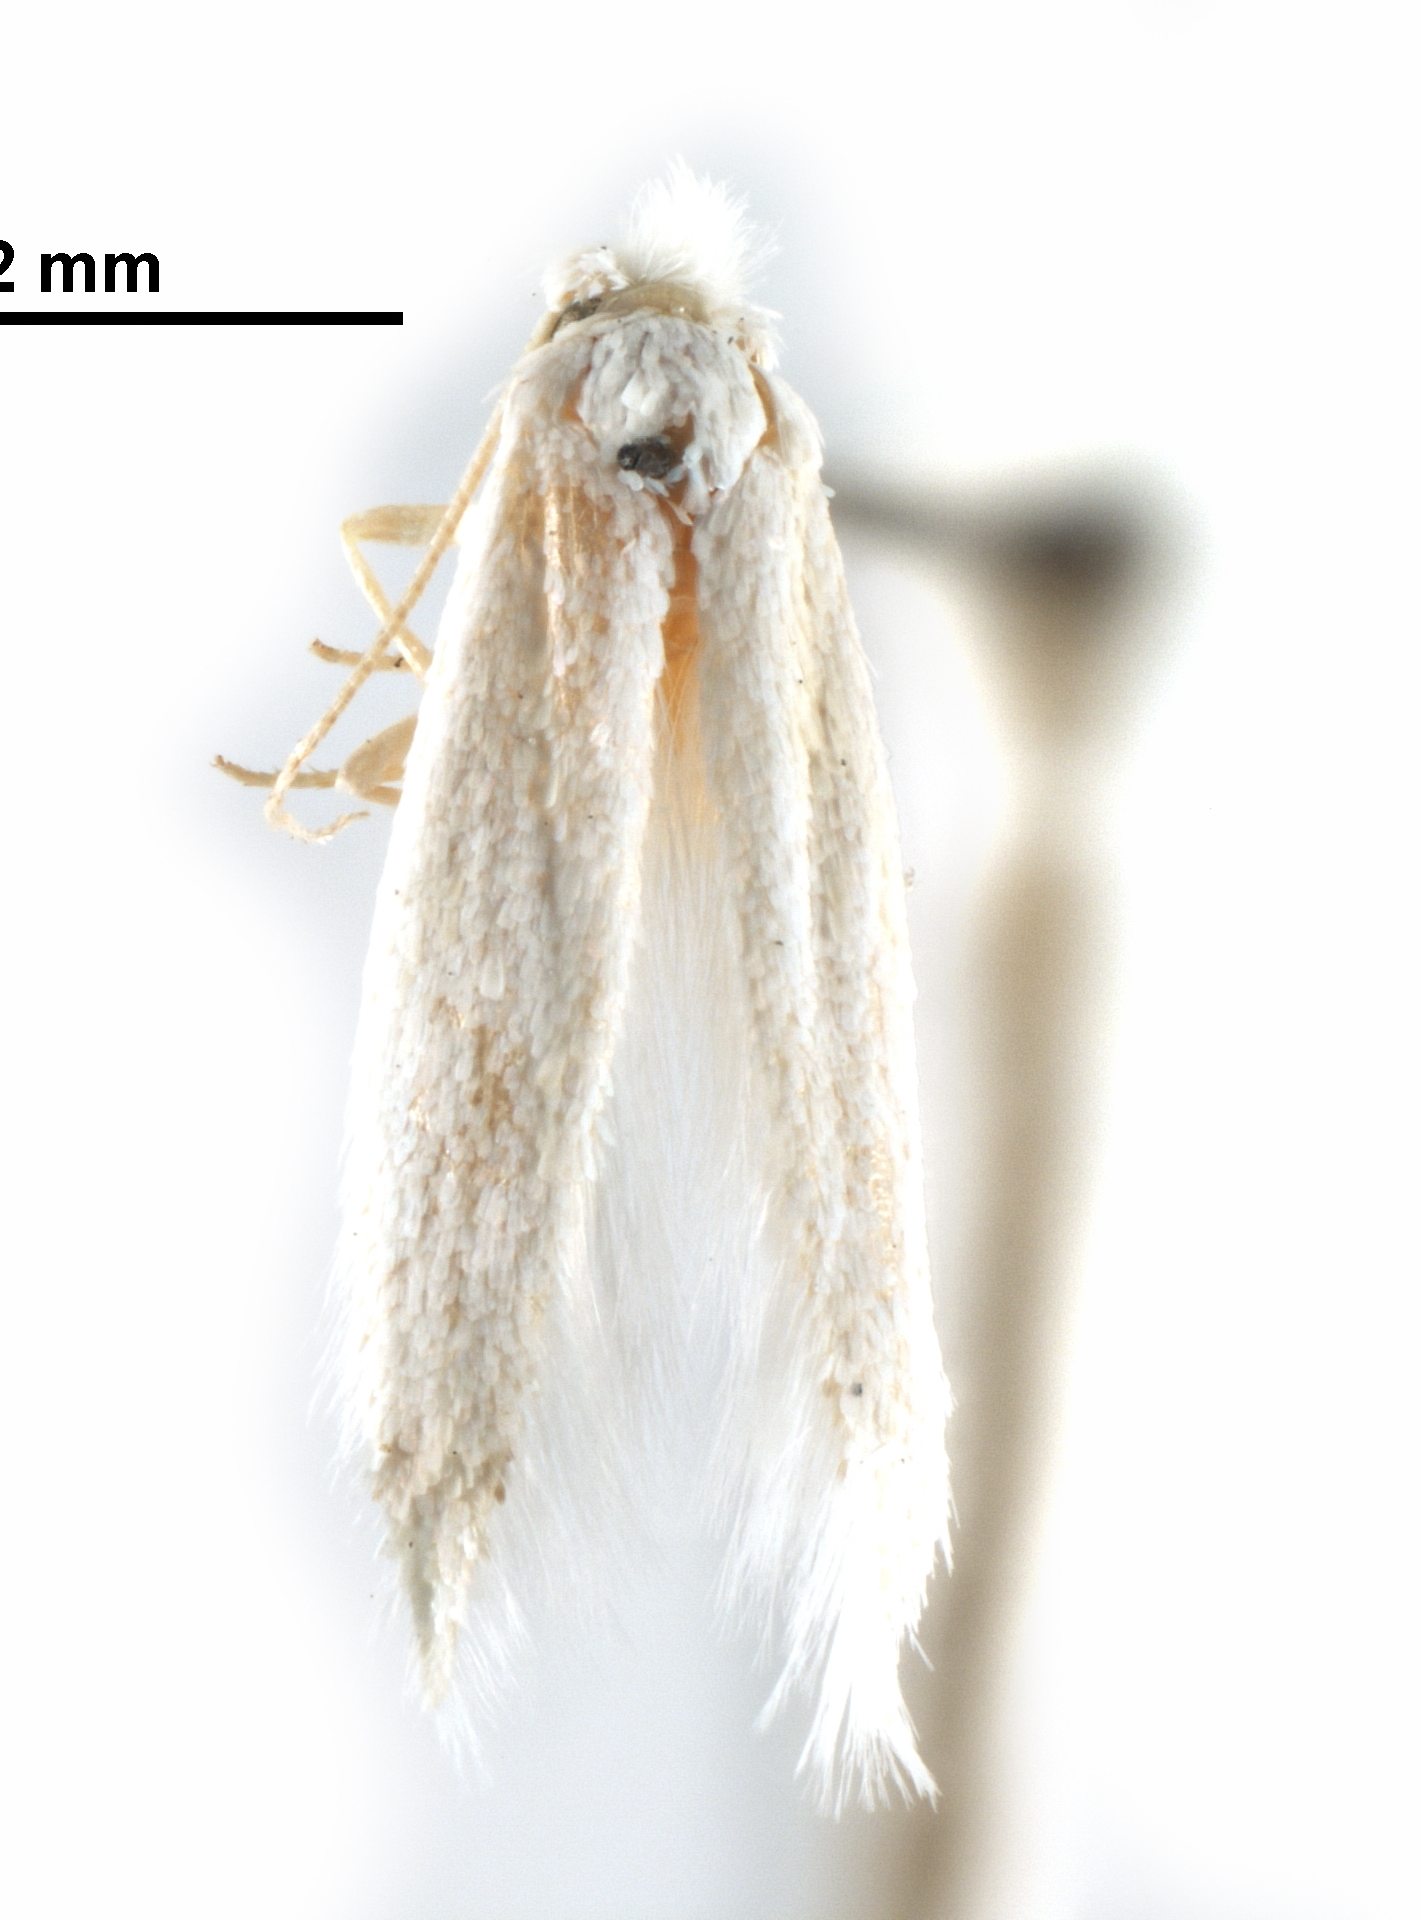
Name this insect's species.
Bucculatrix seneciensis
